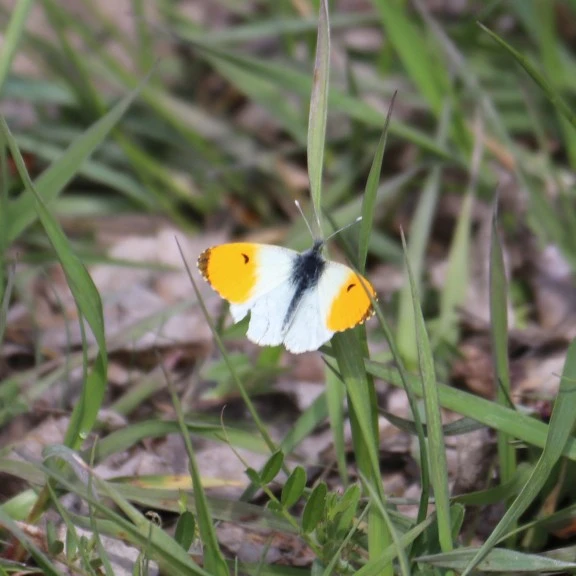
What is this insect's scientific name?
Anthocharis cardamines
